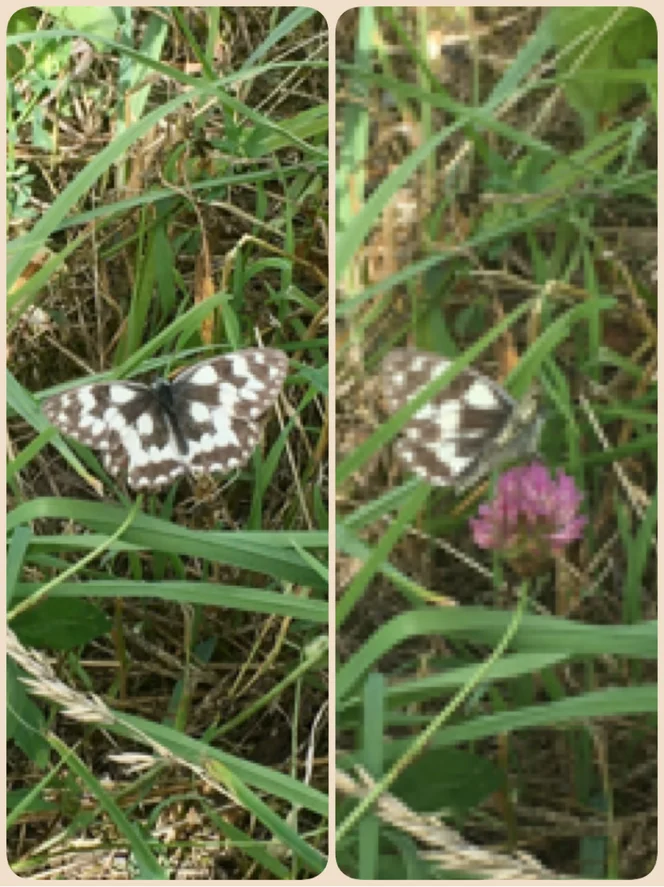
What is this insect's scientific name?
Melanargia galathea
